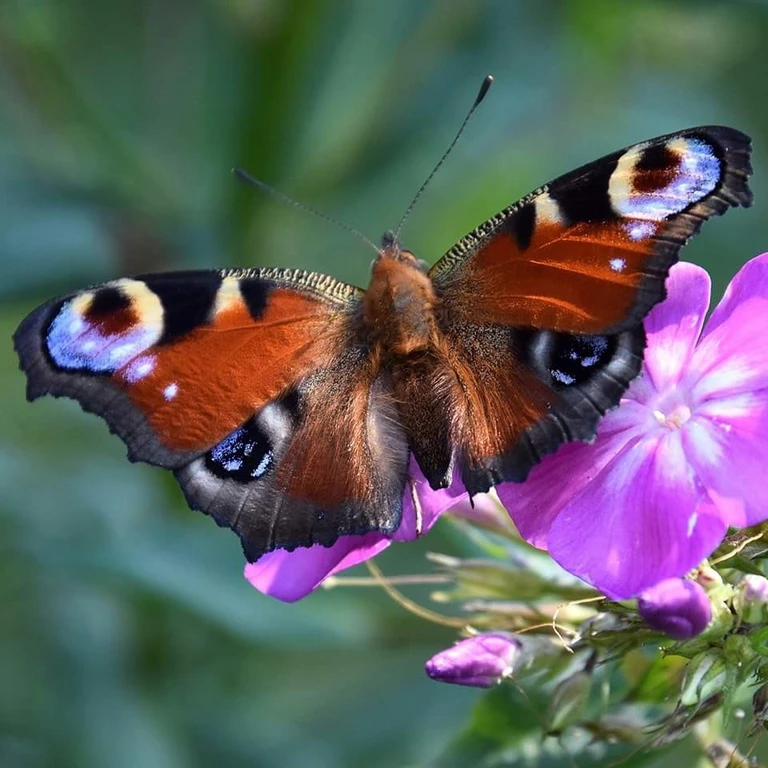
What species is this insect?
Aglais io
